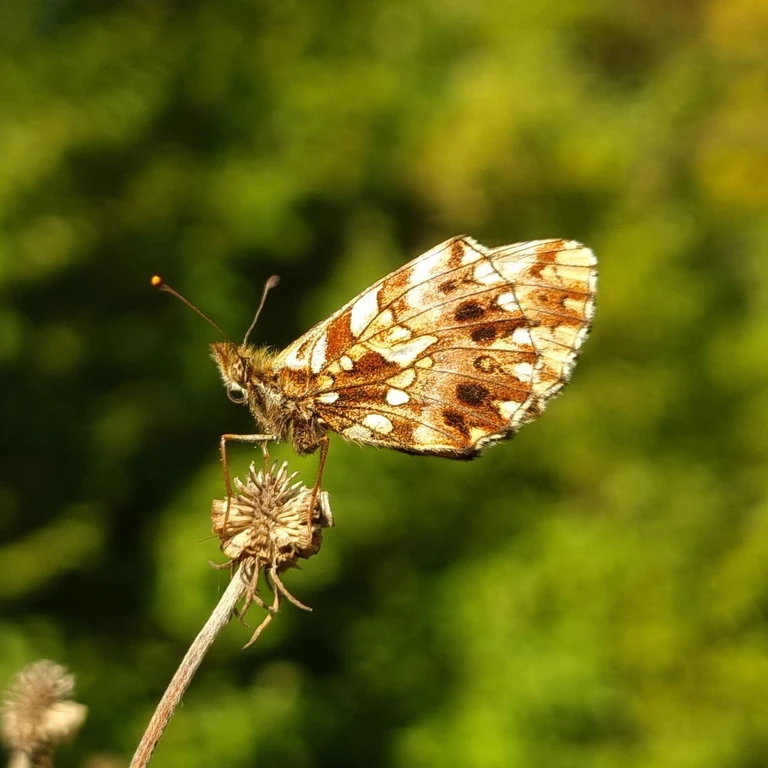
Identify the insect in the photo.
Boloria dia
